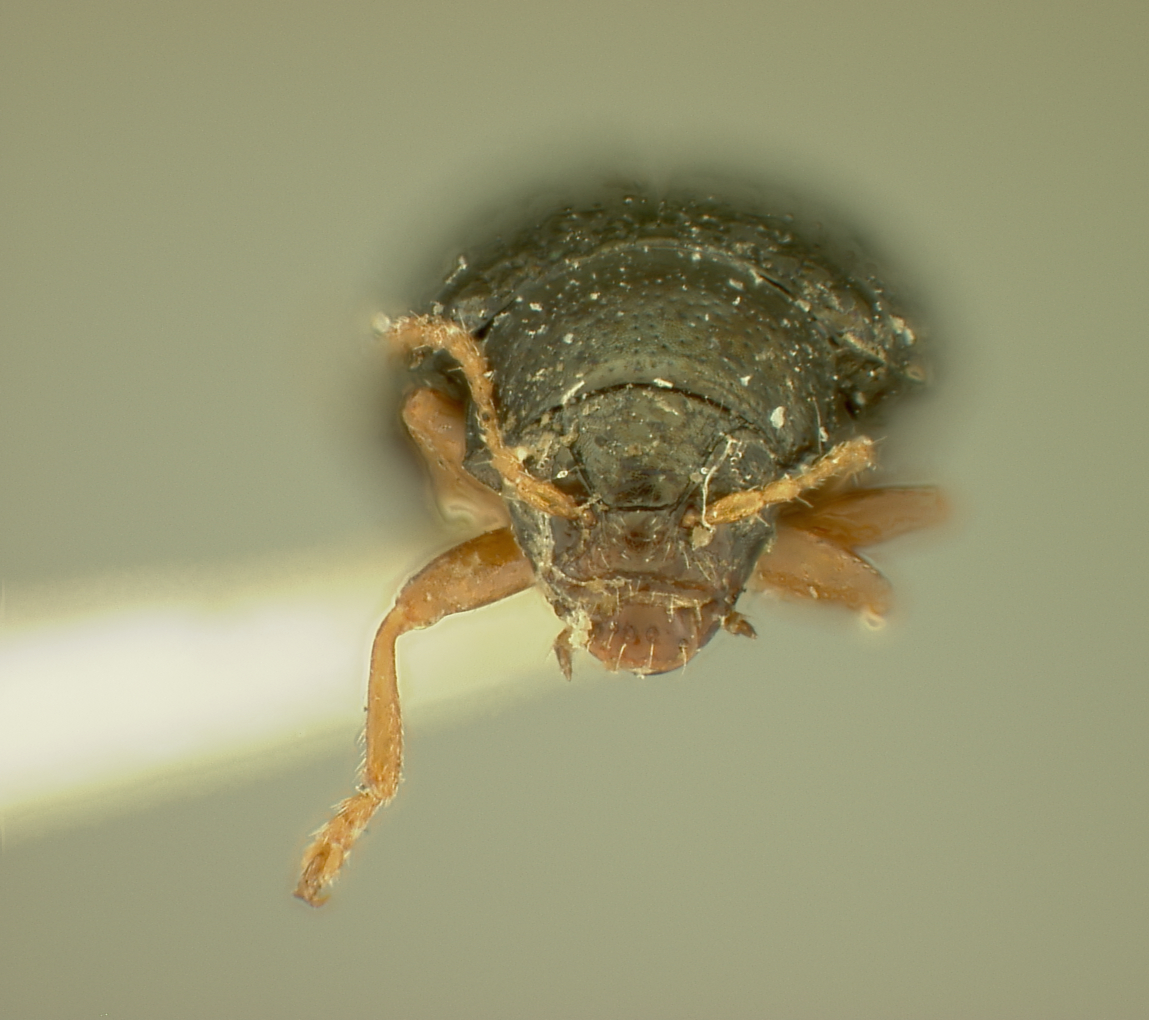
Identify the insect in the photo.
Chaetocnema quadricollis
